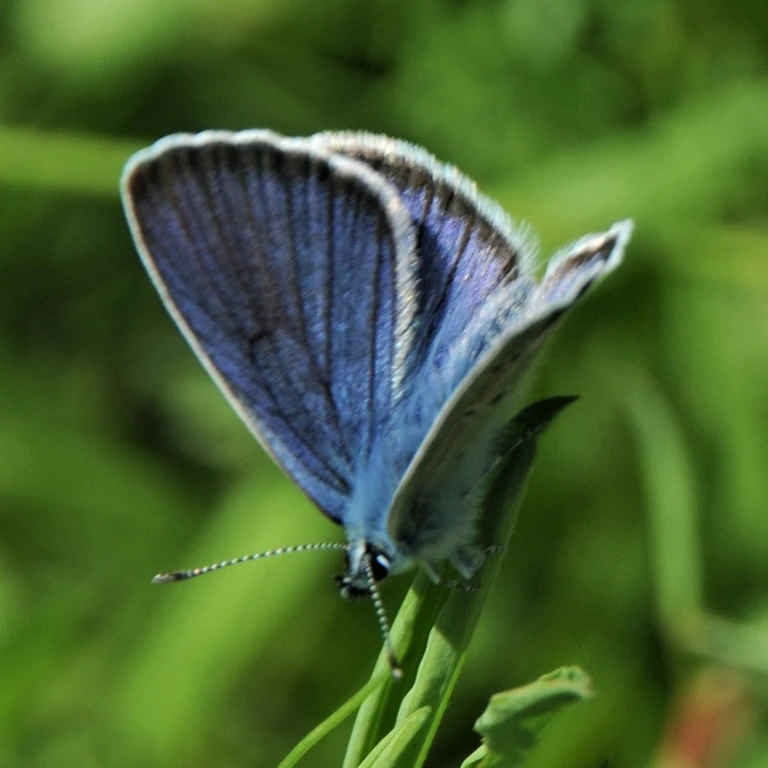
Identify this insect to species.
Cyaniris semiargus
